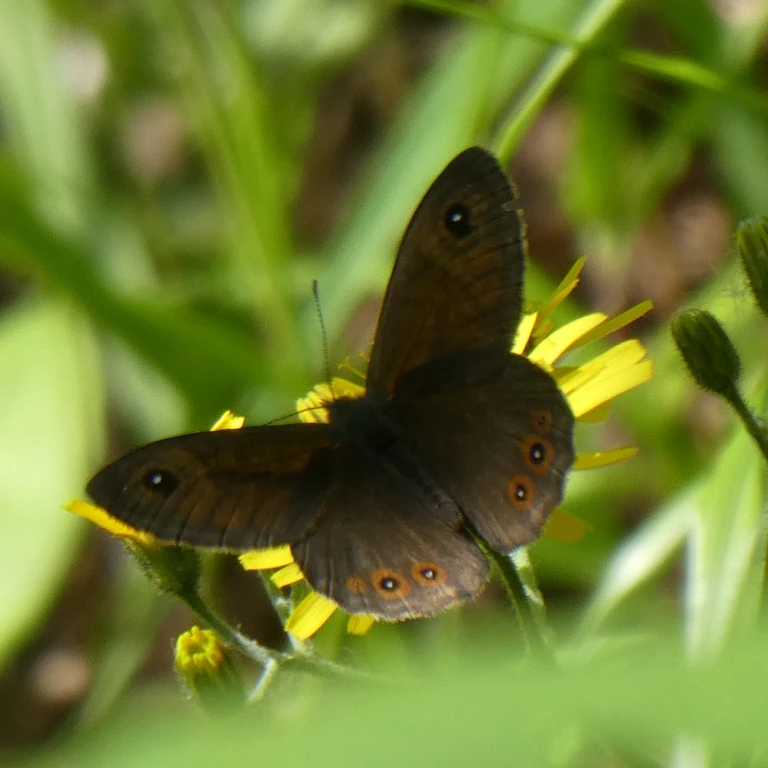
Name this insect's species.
Lasiommata maera (also Pararge maera)
